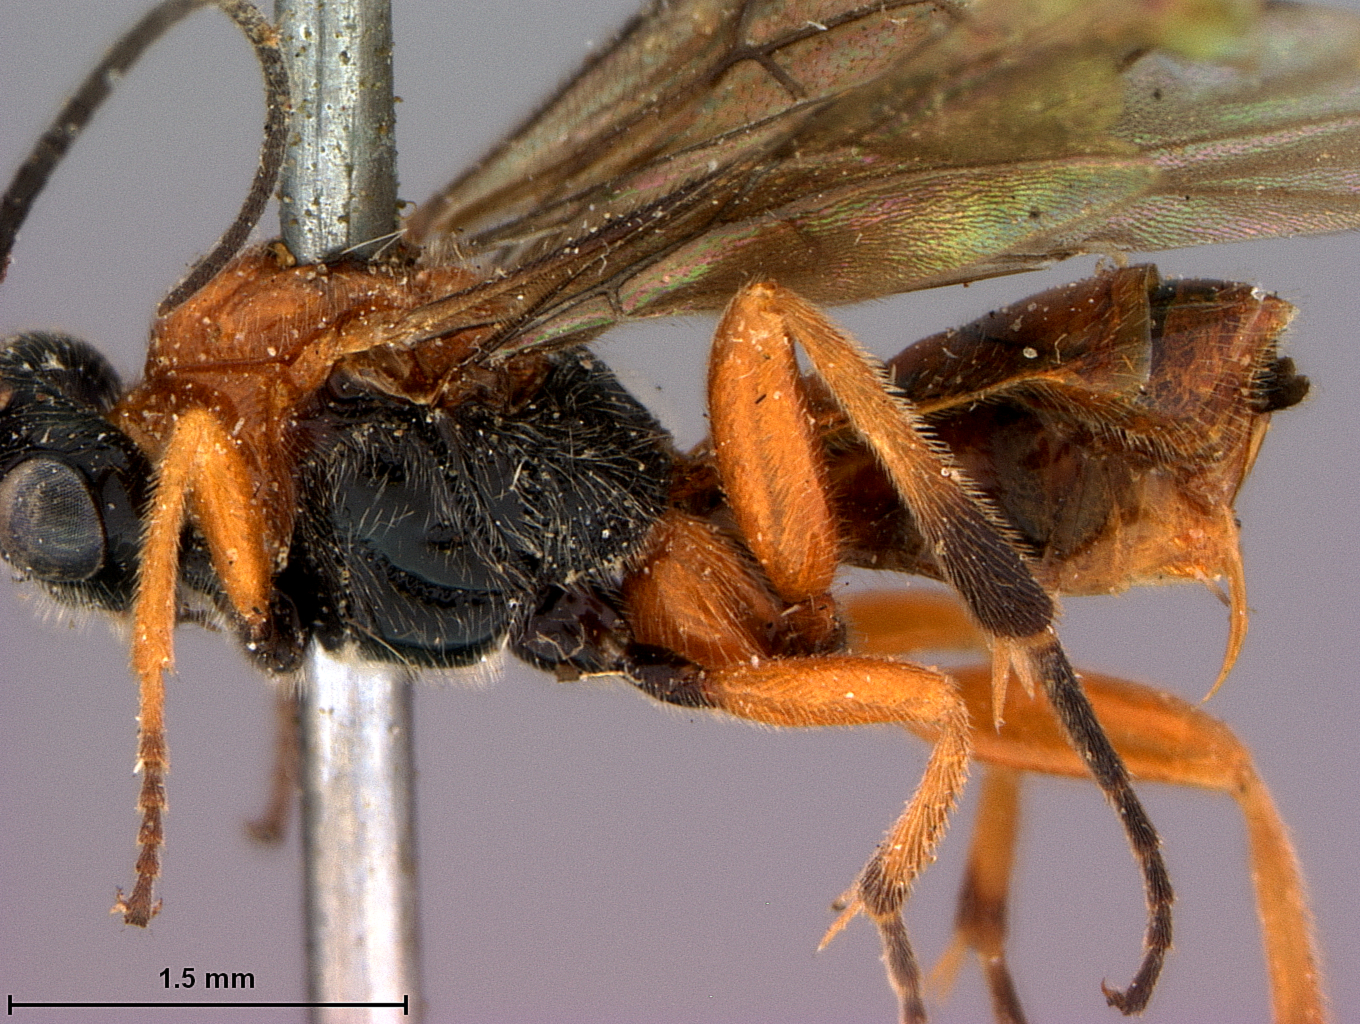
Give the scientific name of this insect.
Crassomicrodus apicipennis
